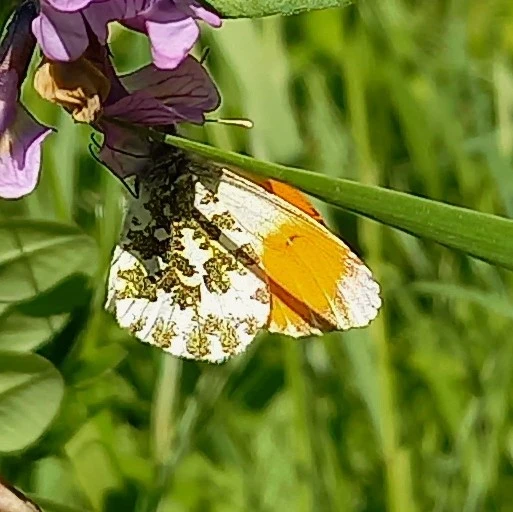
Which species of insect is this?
Anthocharis cardamines
